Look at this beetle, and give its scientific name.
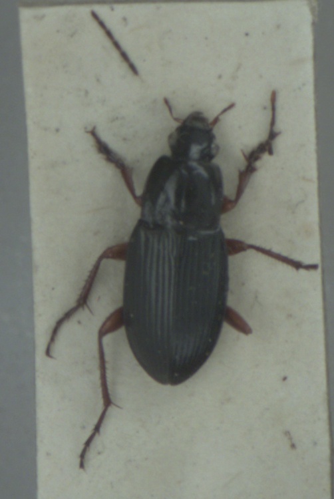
Calathus fuscipes
